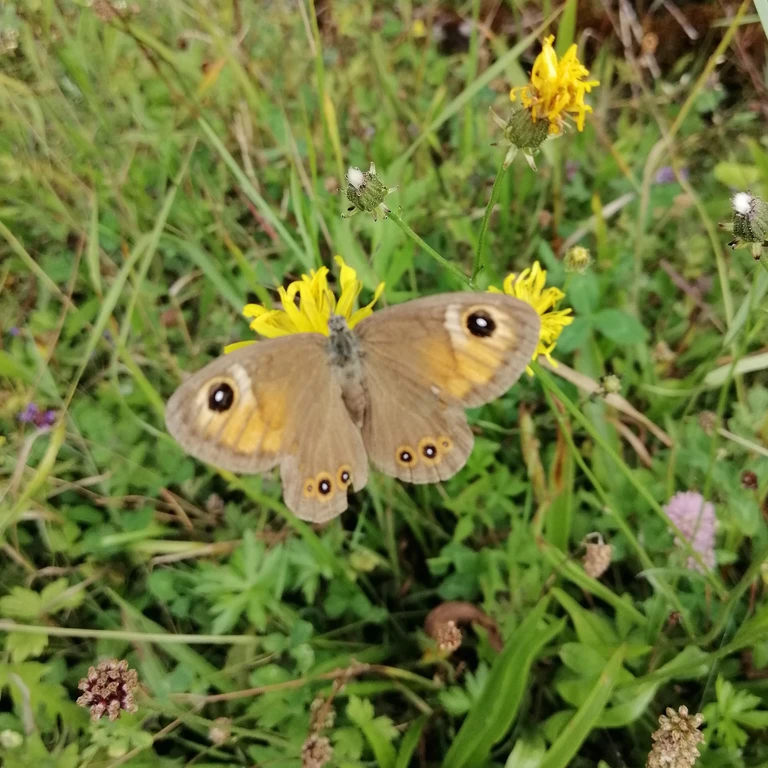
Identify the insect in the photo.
Lasiommata maera (also Pararge maera)
